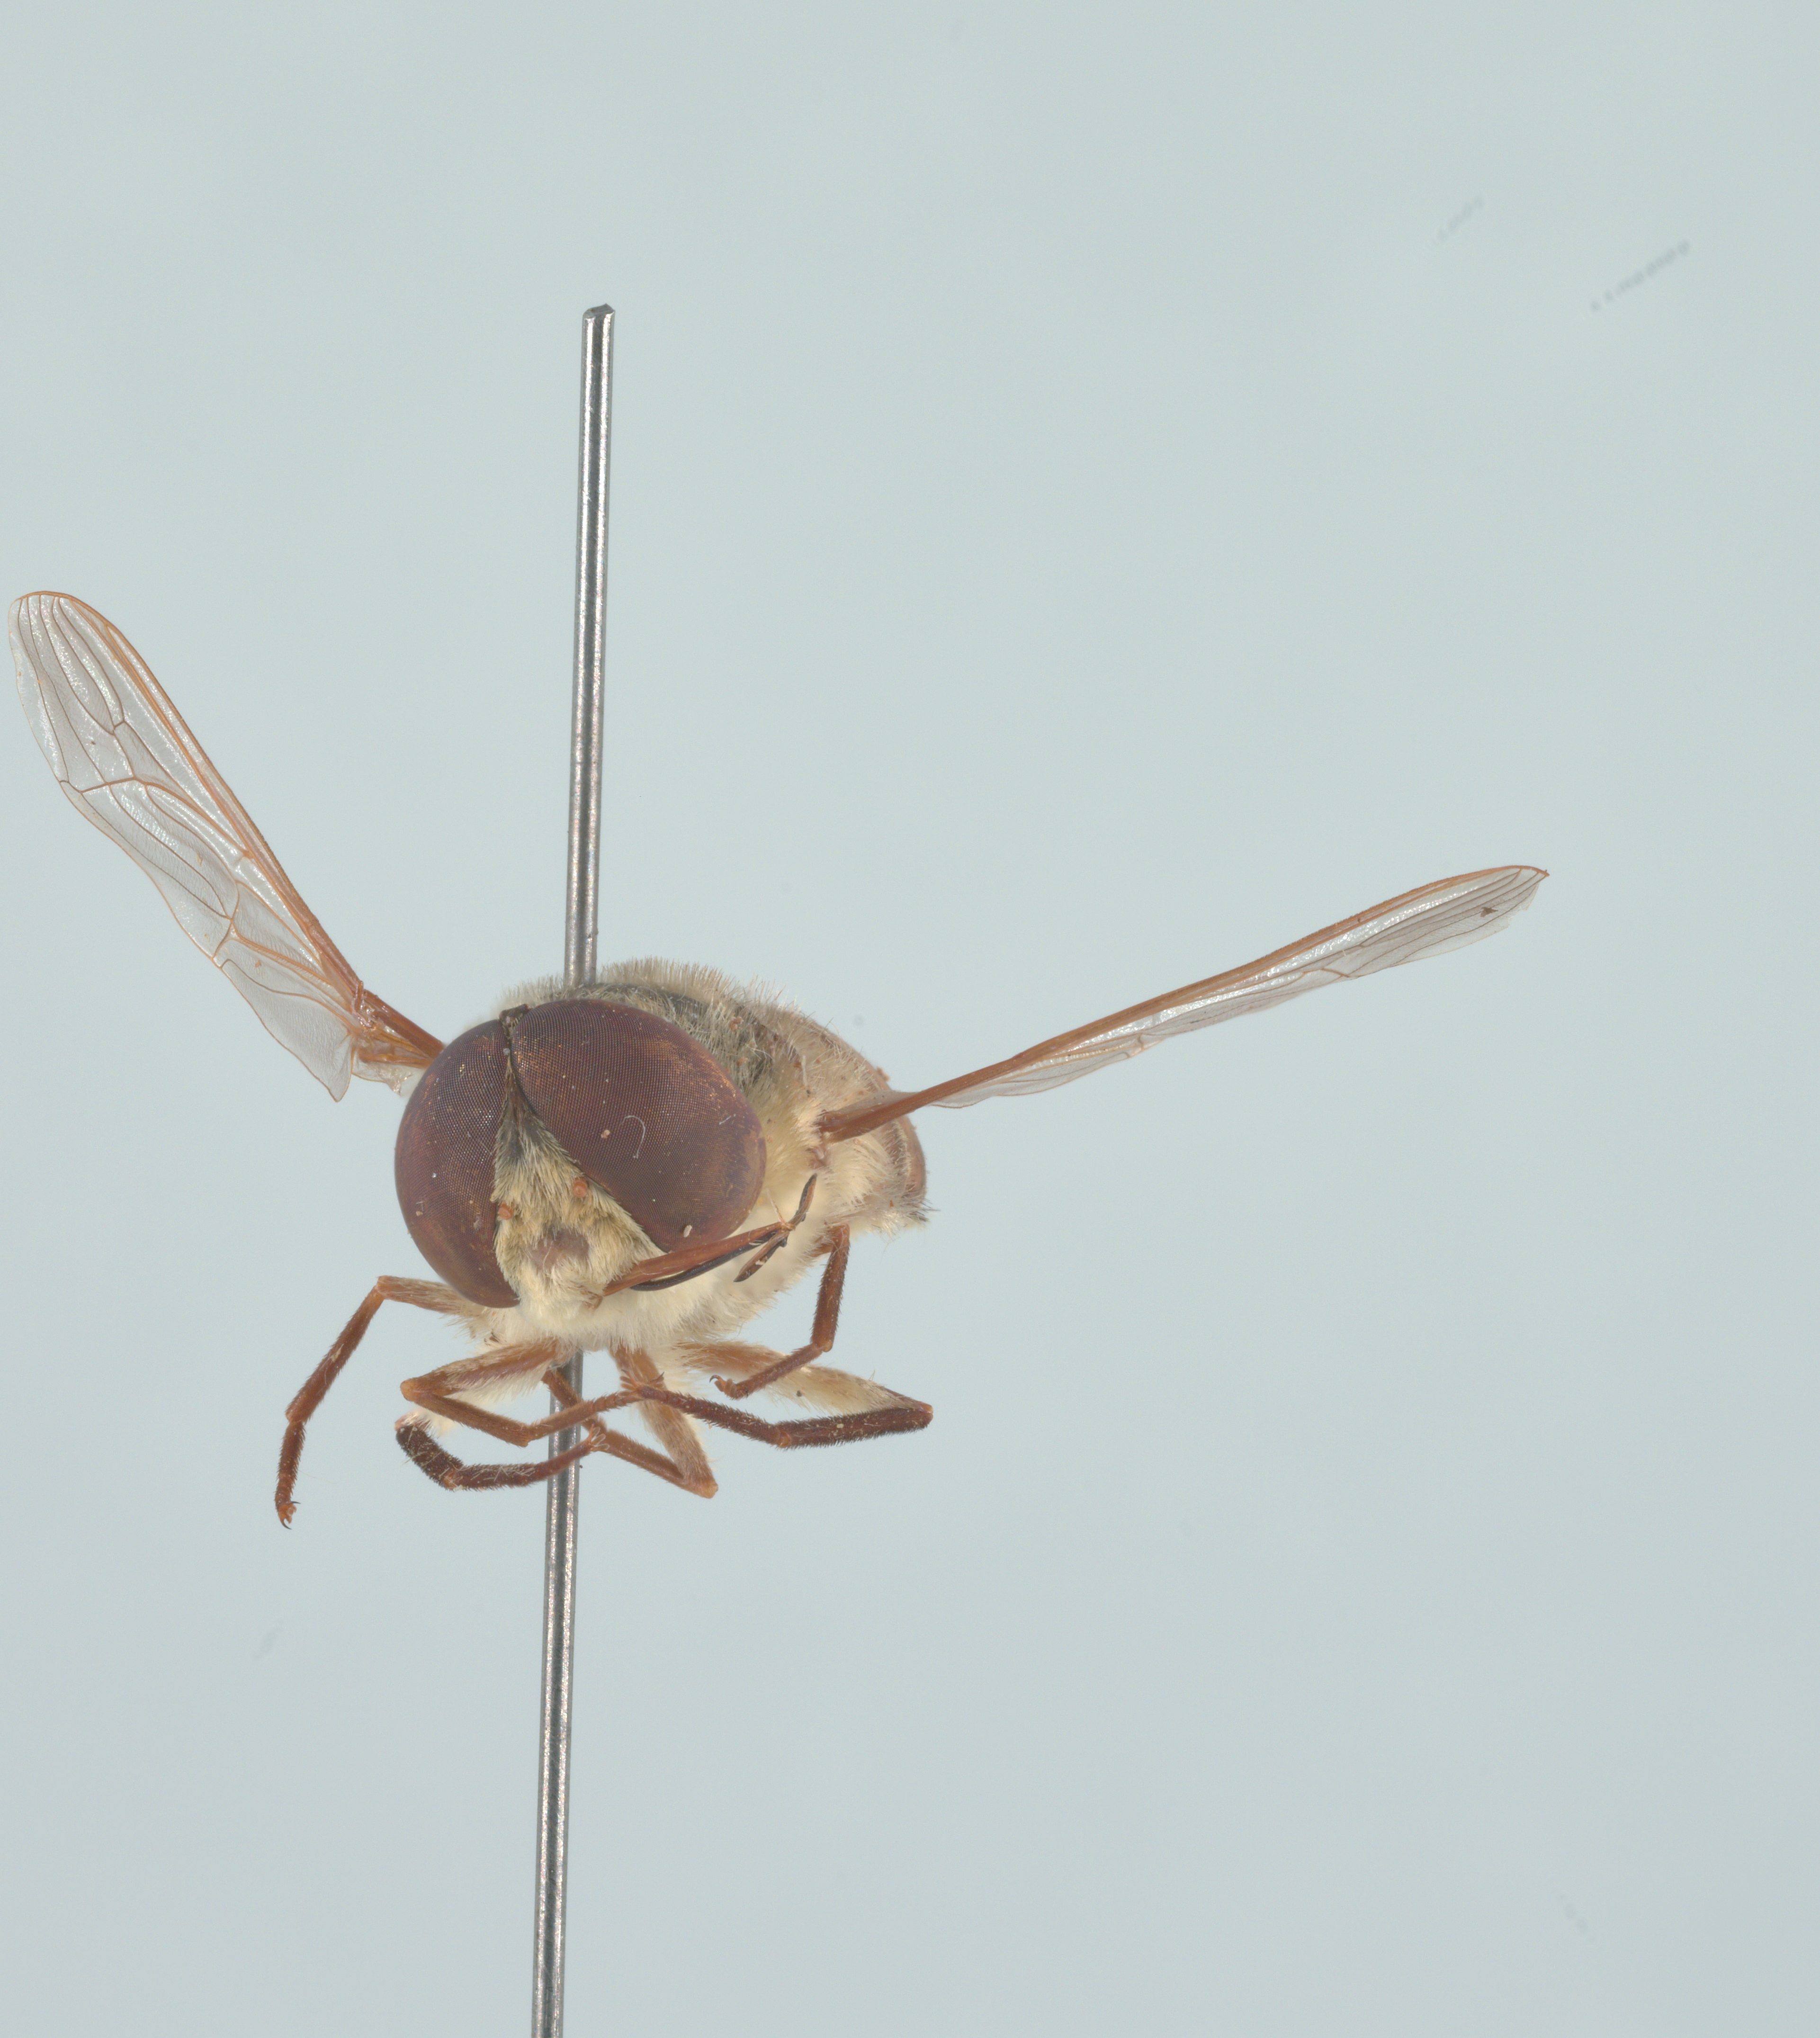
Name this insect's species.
Neorhynchocephalus volaticus
